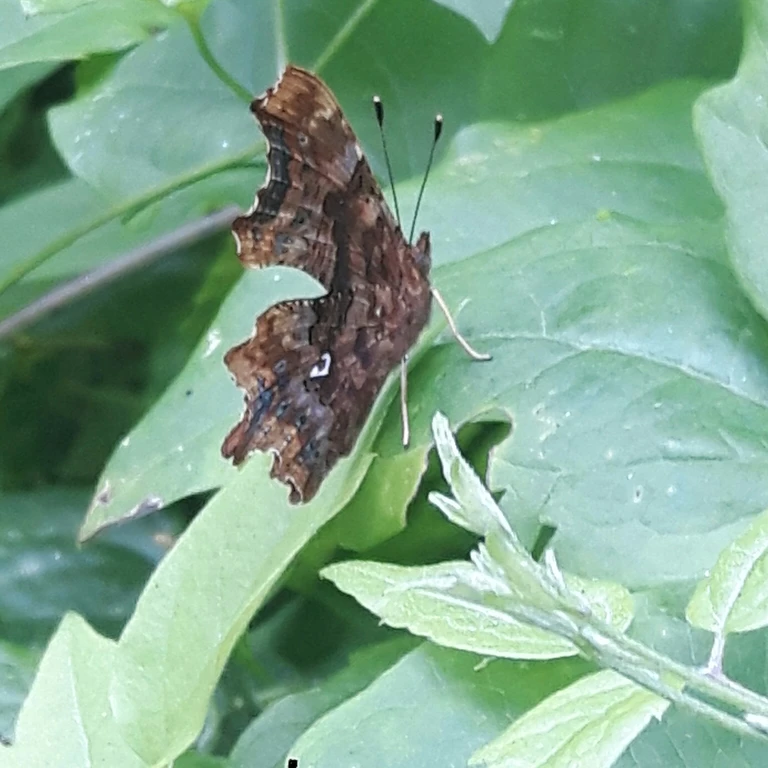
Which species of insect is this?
Polygonia c-album
